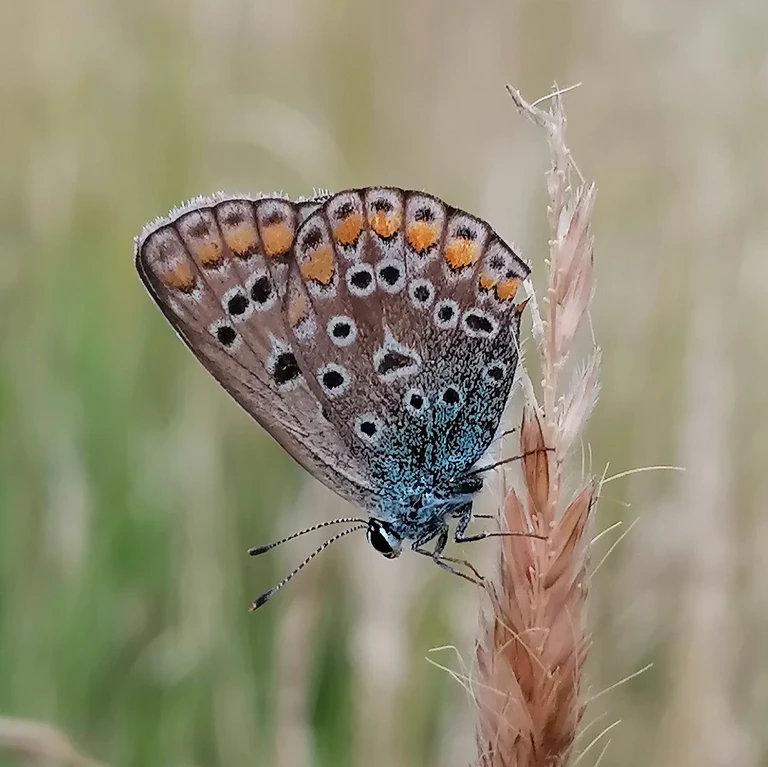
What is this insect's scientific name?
Polyommatus icarus
